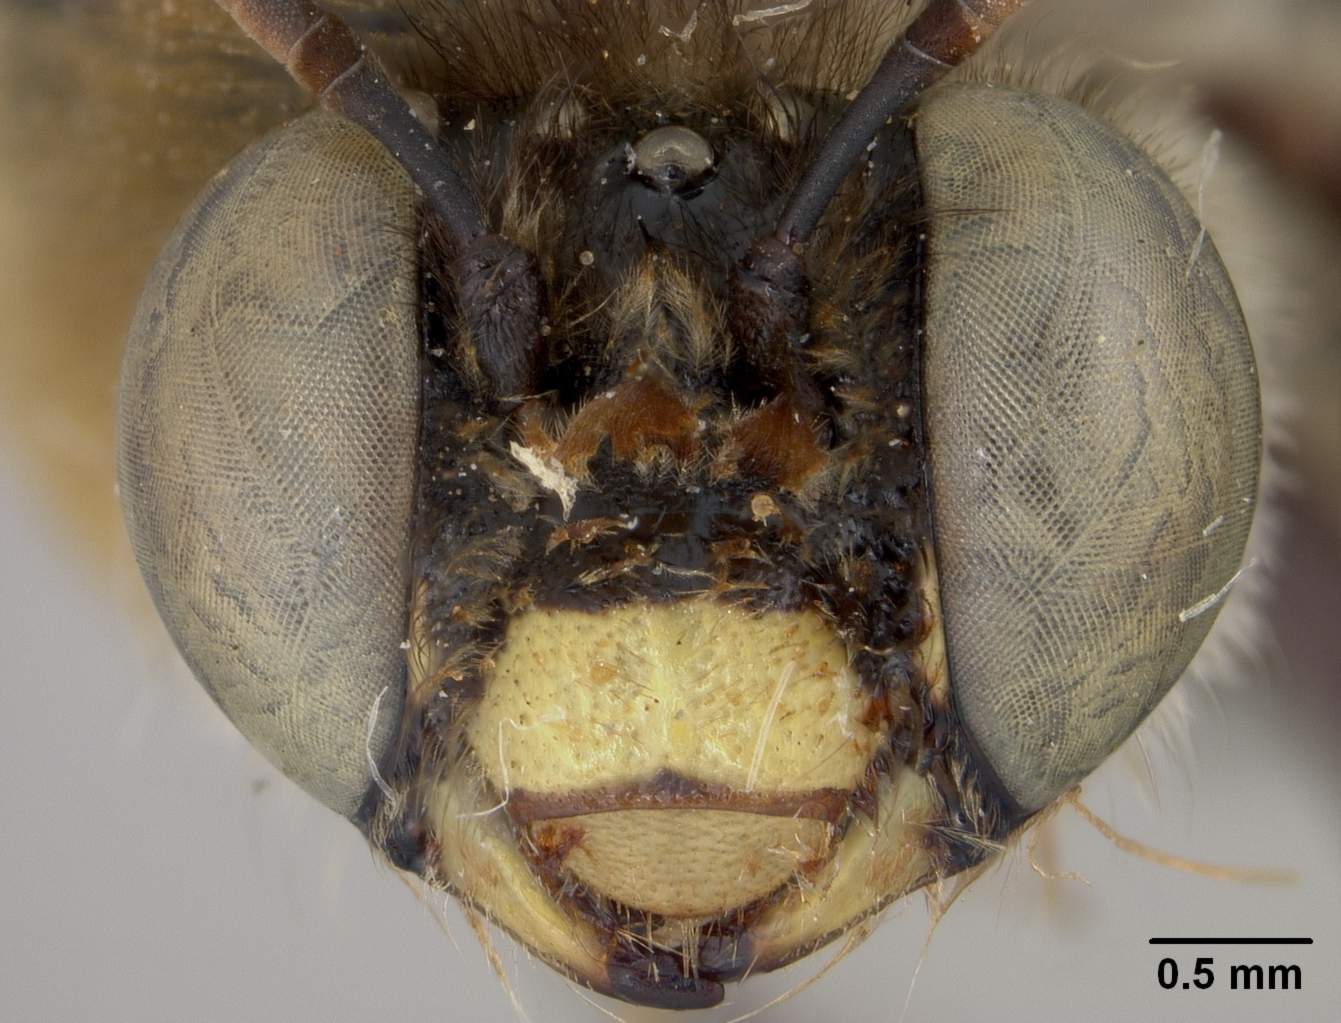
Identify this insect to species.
Centris rufomaculata
